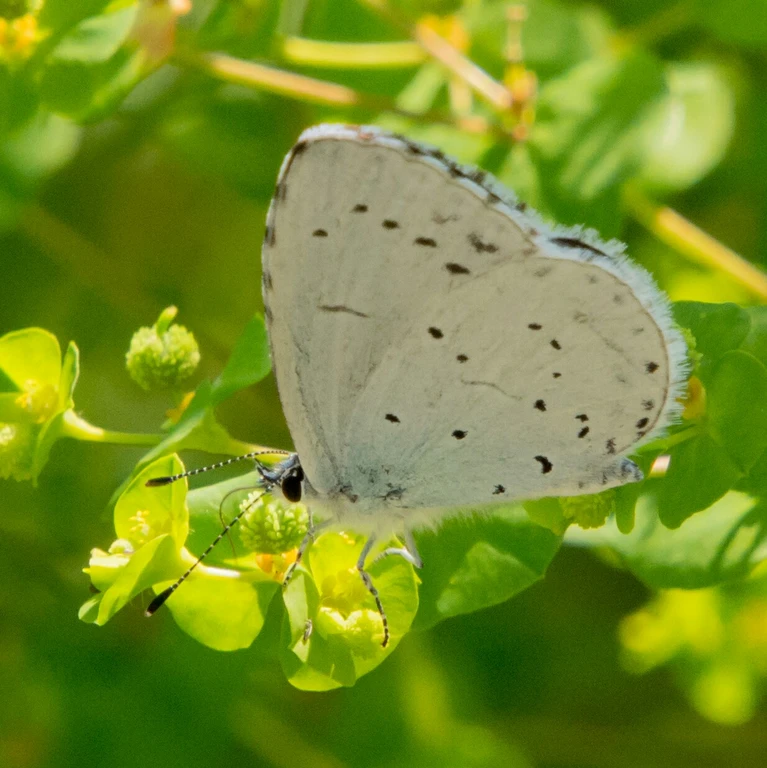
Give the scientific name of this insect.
Celastrina argiolus
